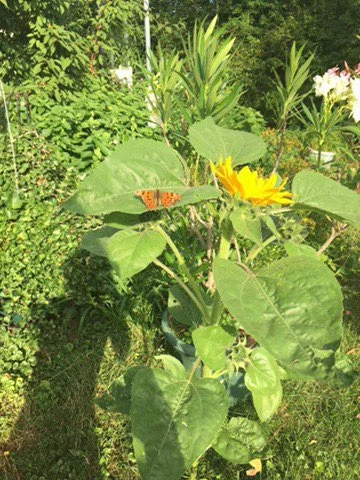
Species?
Polygonia c-album
